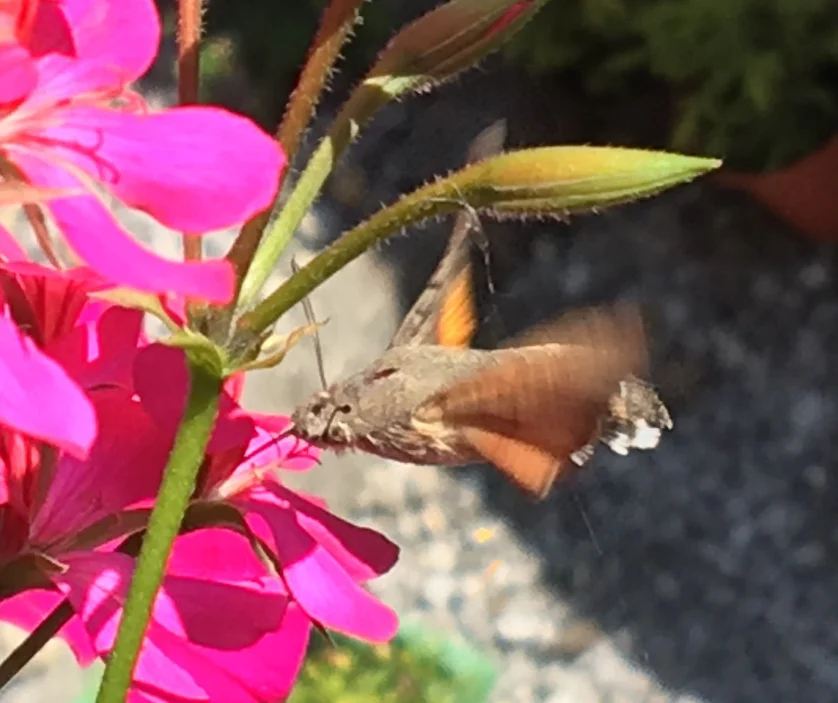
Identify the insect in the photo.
Macroglossum stellatarum
